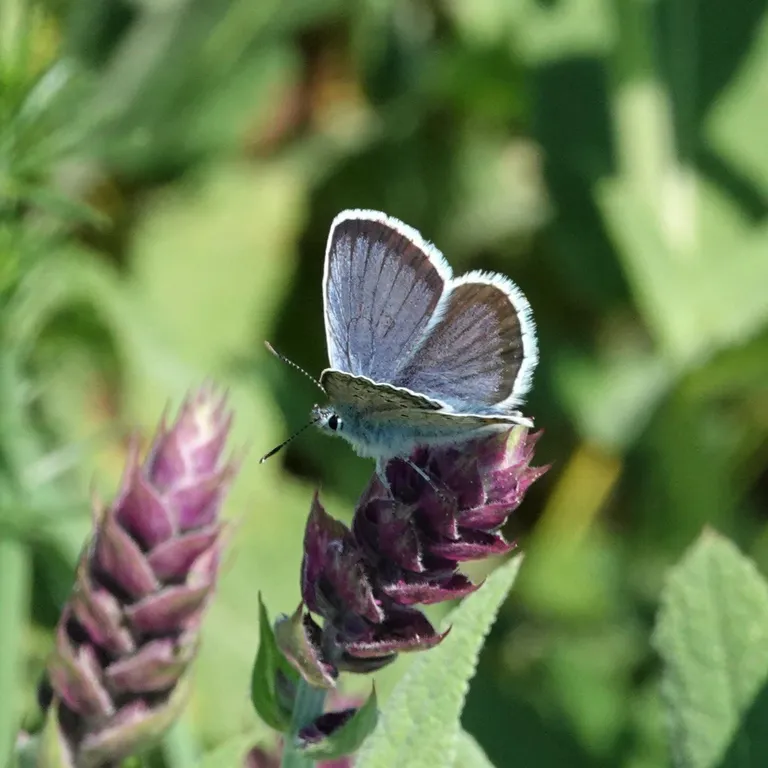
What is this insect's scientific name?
Plebejus argus
